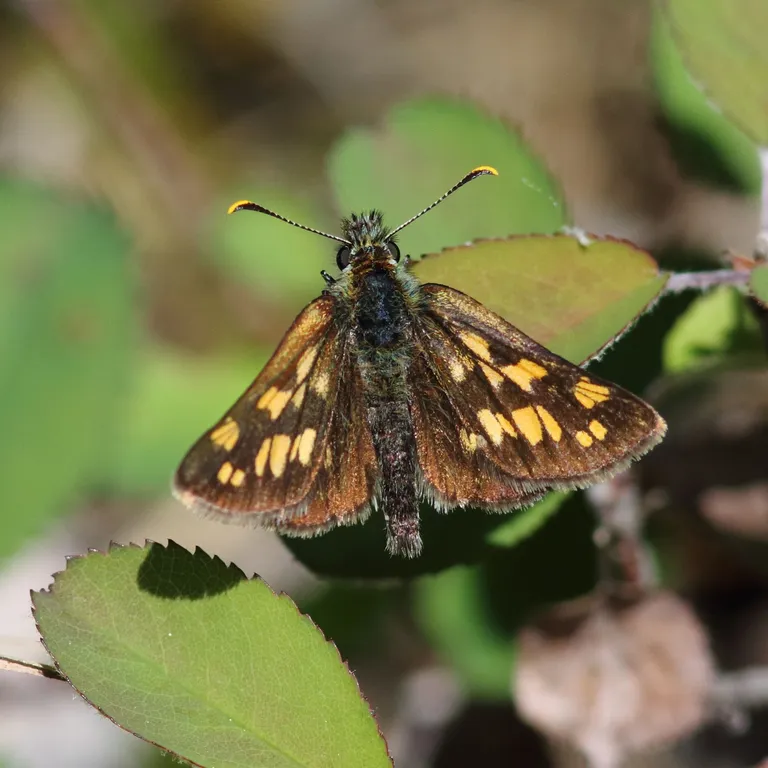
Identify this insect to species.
Carterocephalus palaemon
